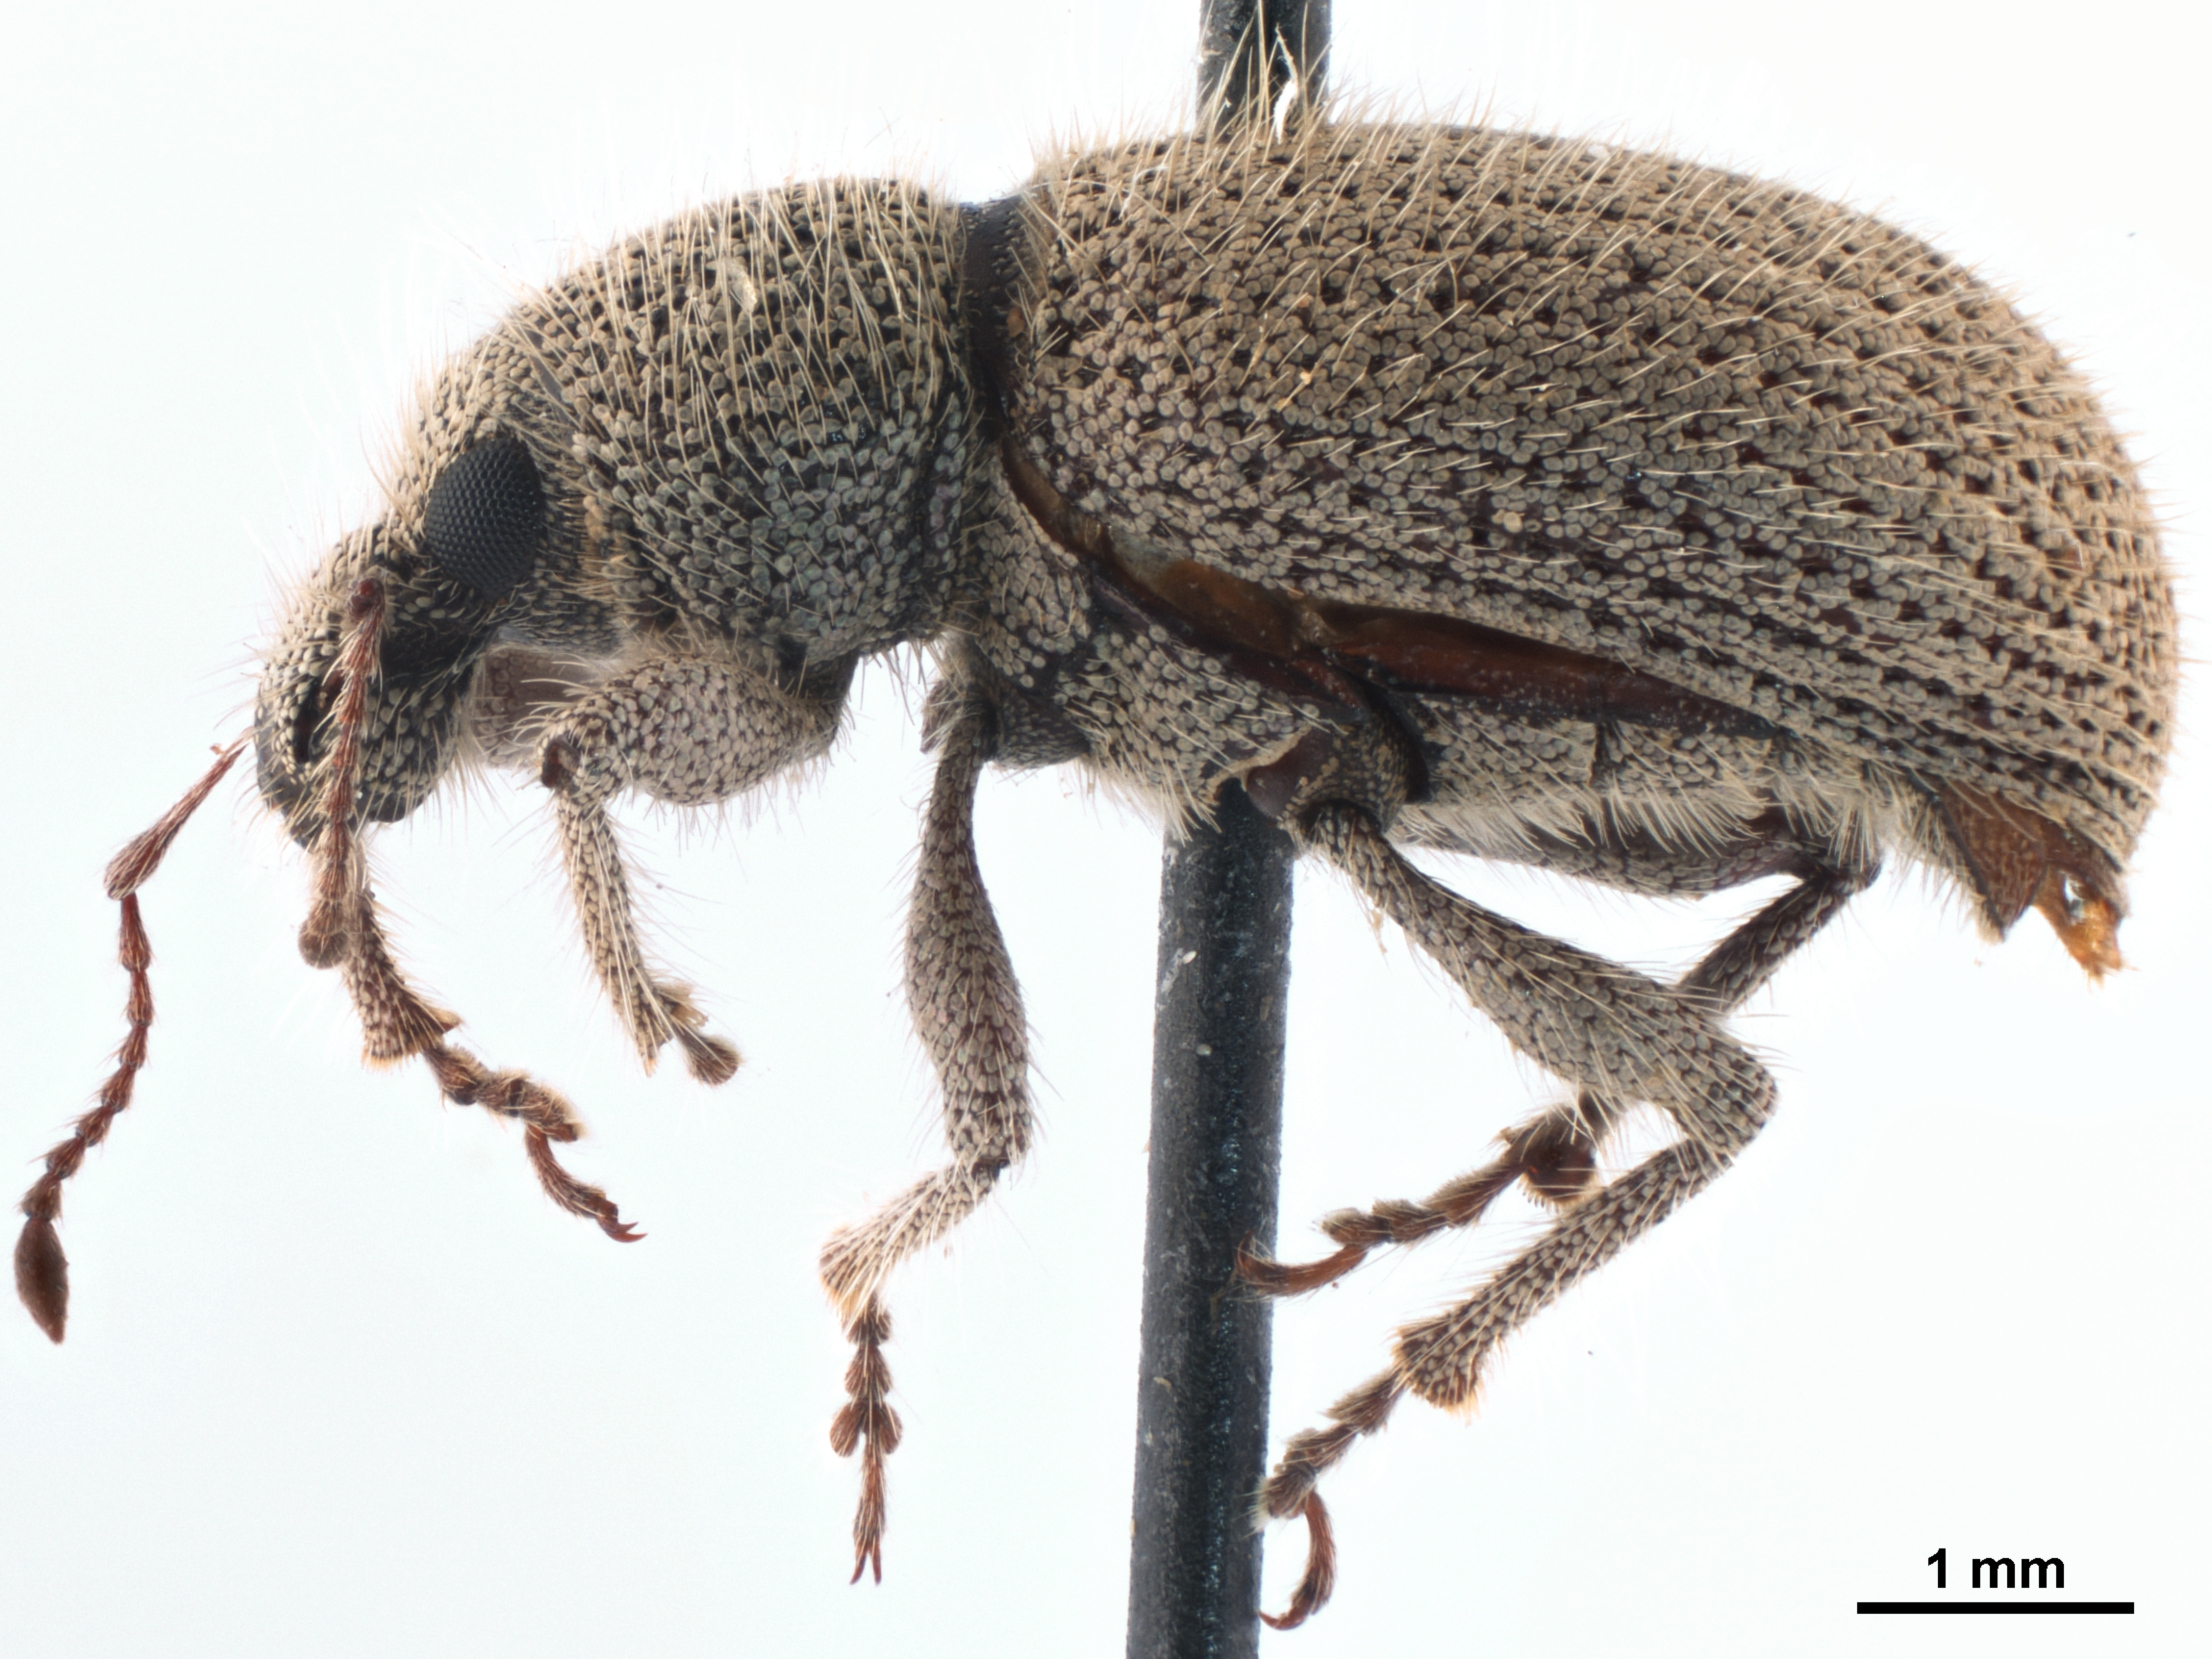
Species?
Peritaxia elongata
